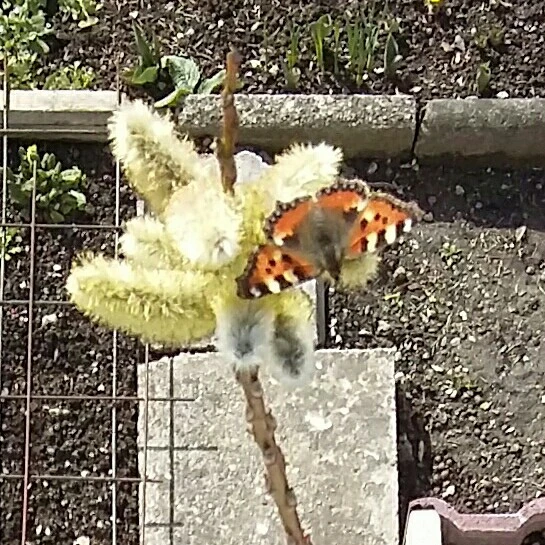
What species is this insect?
Aglais urticae
